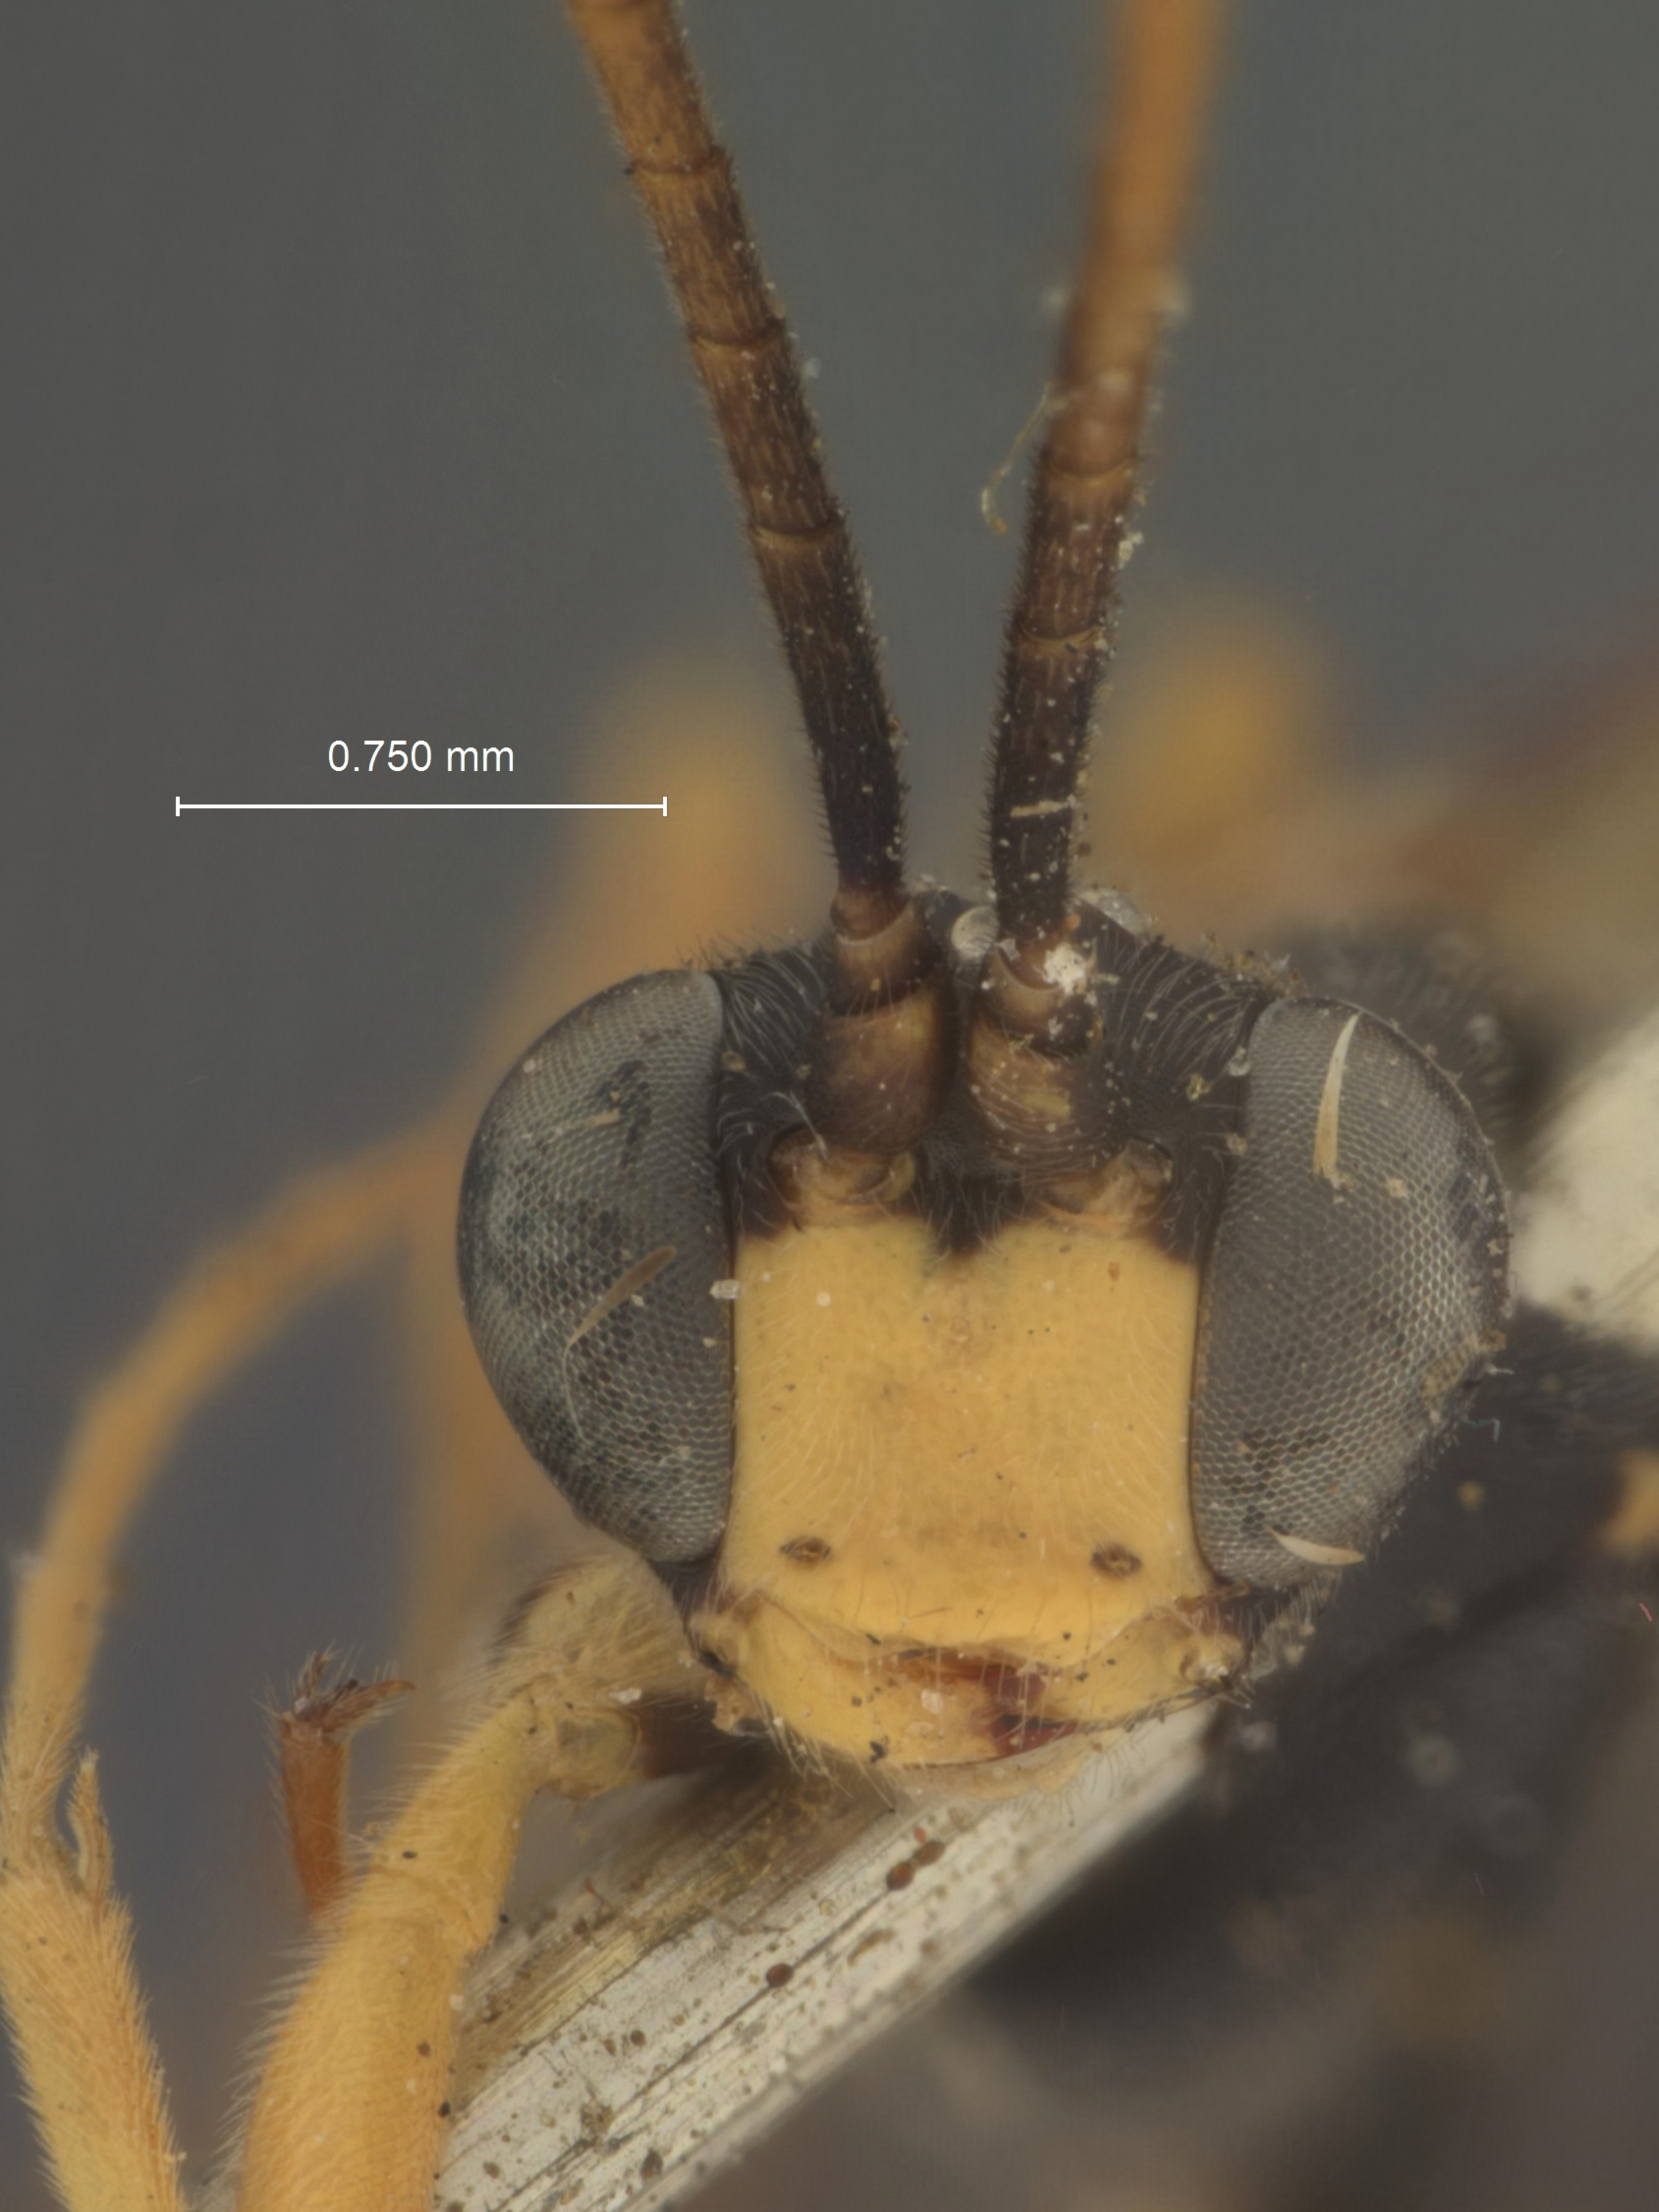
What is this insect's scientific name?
Scopesis monticola
